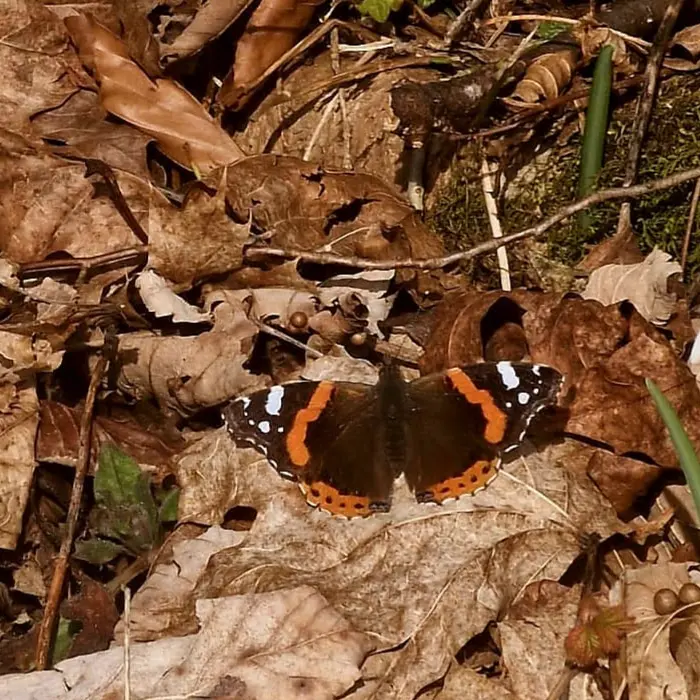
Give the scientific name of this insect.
Vanessa atalanta
